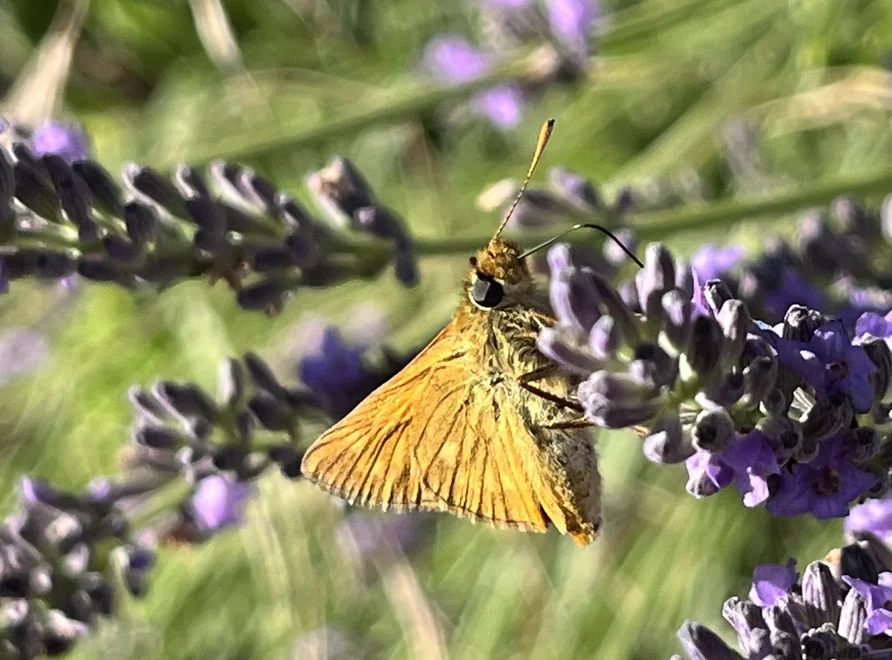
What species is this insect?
Ochlodes sylvanus (also Ochlodes venata)
